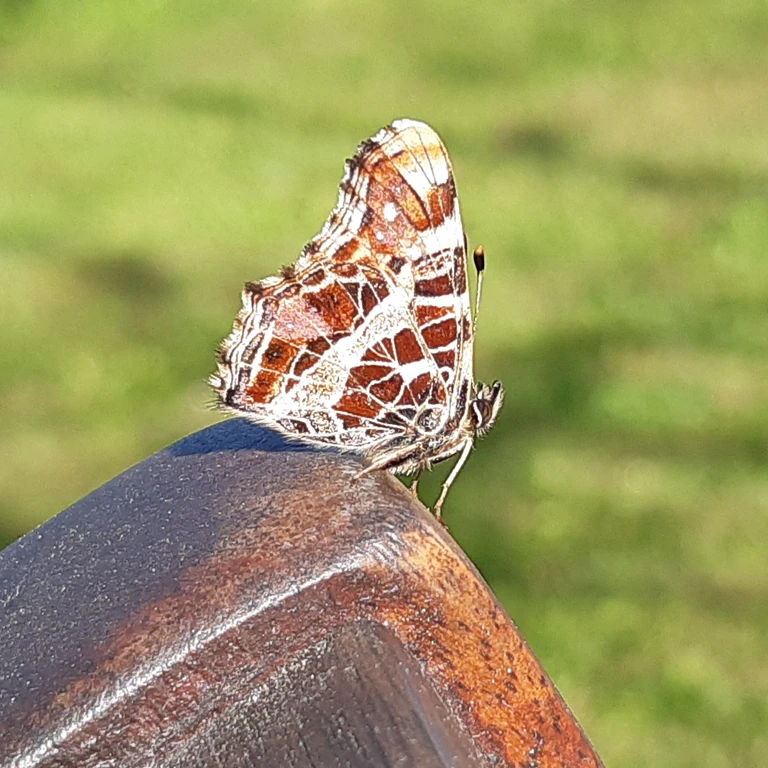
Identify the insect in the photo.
Araschnia levana
